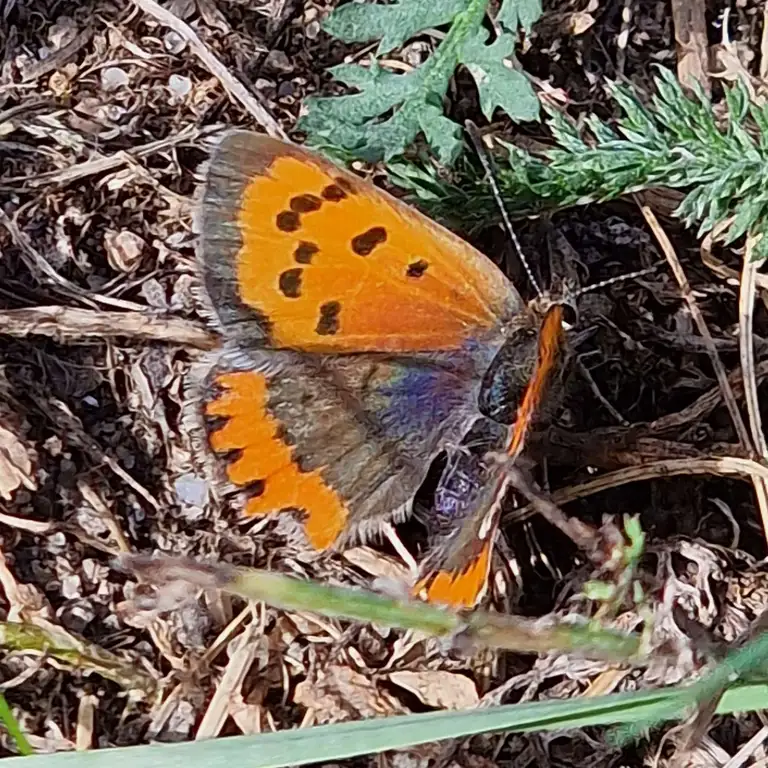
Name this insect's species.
Lycaena phlaeas
